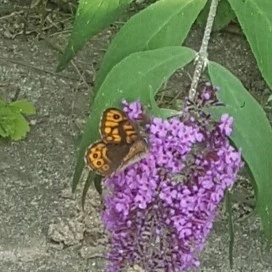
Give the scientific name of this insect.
Lasiommata megera (also Pararge megera)
